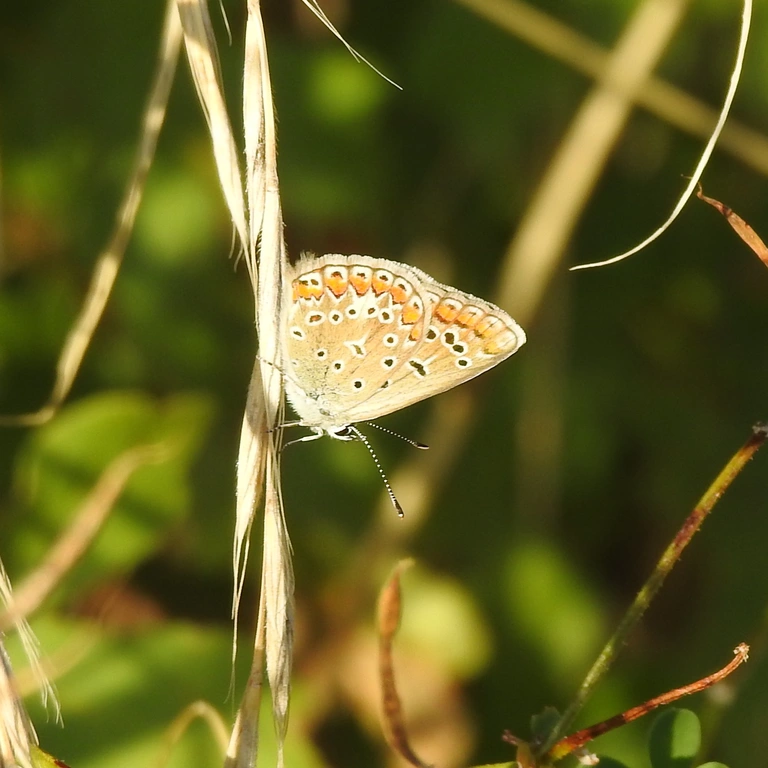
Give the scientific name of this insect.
Polyommatus icarus
